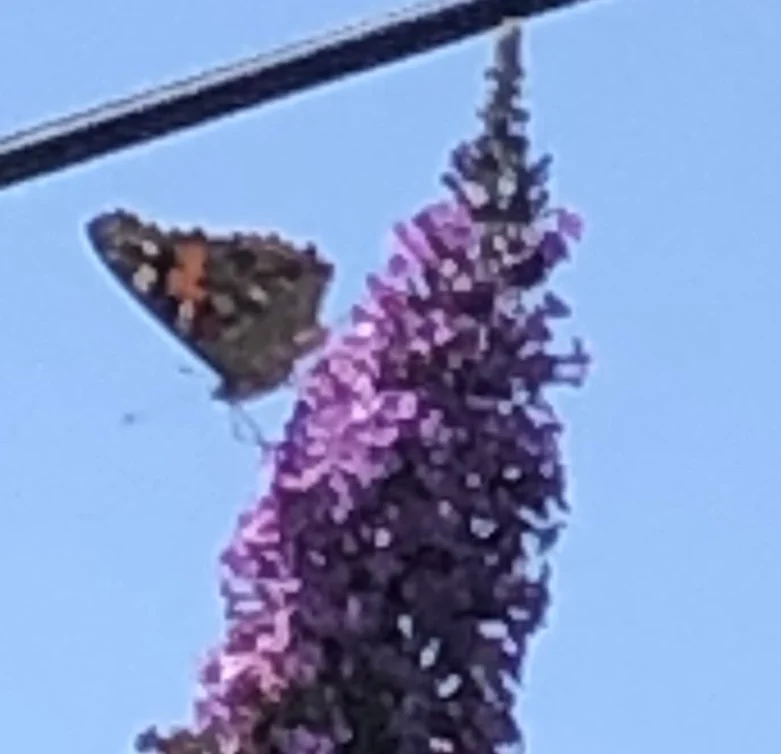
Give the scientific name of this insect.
Vanessa cardui
